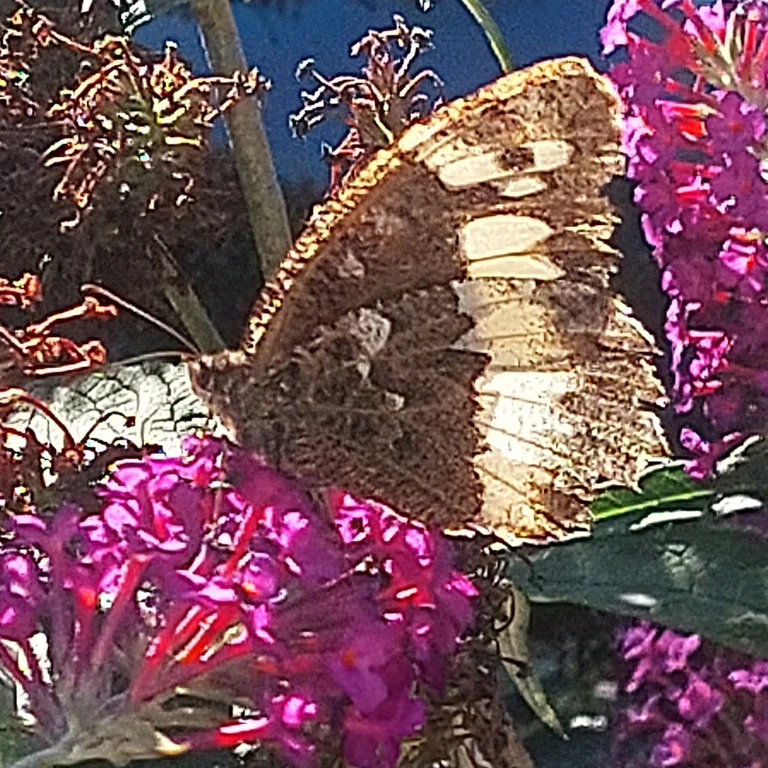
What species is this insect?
Brintesia circe
